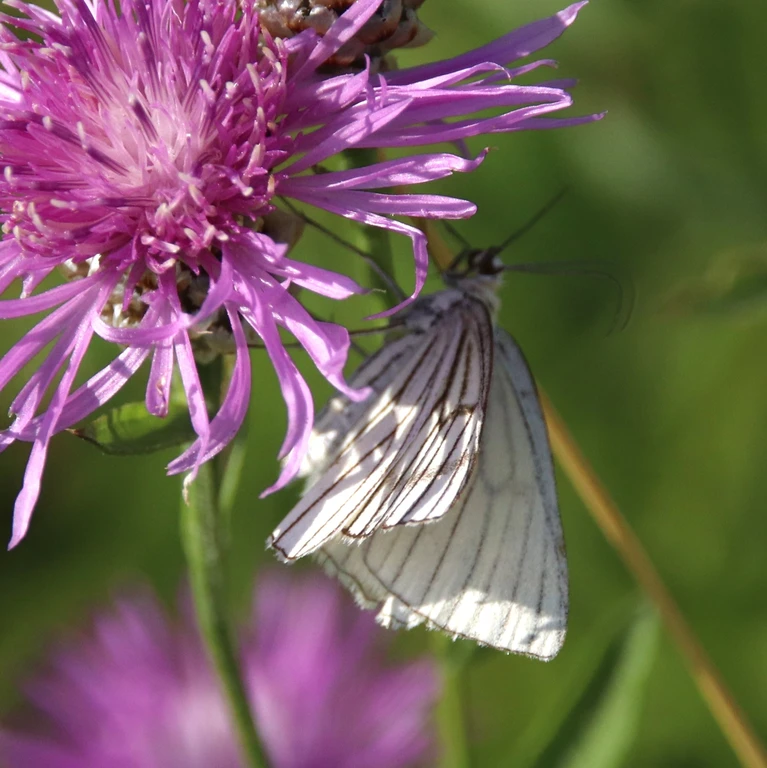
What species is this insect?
Siona lineata
